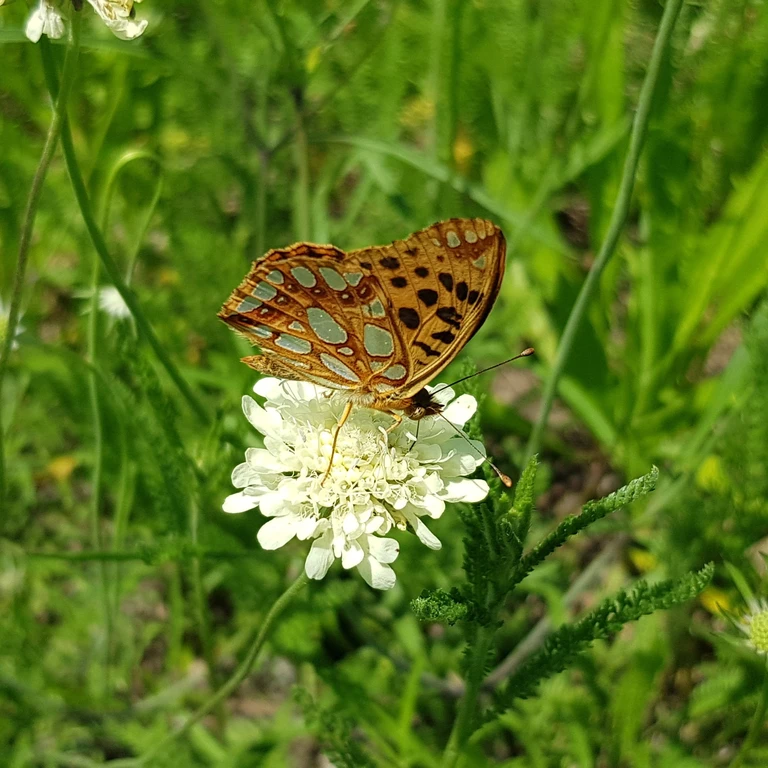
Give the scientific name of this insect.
Issoria lathonia
